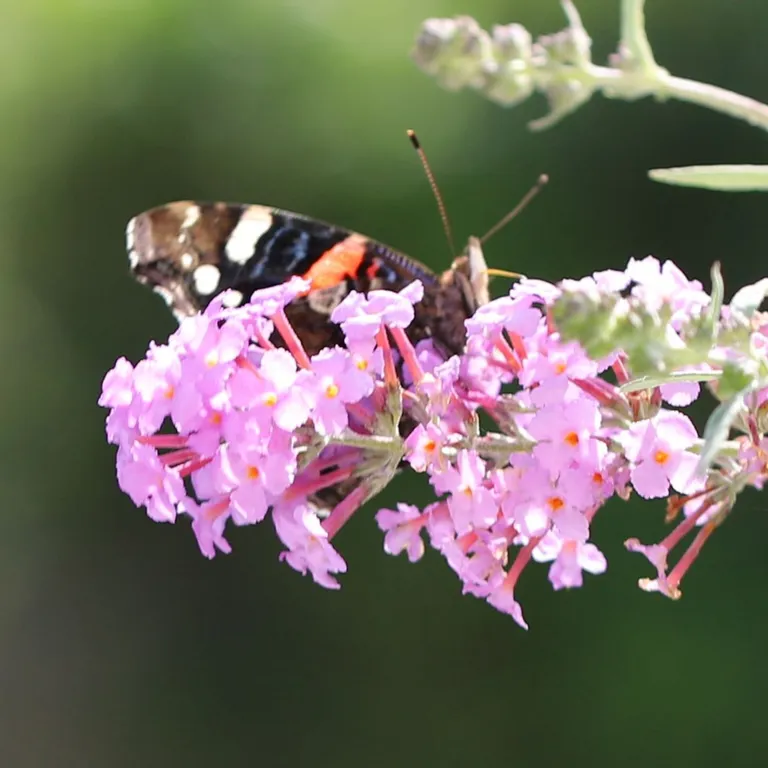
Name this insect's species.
Vanessa atalanta
